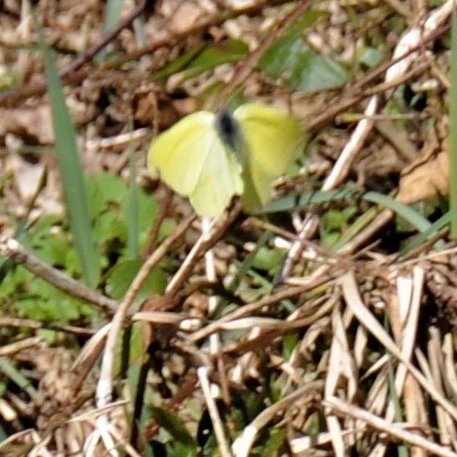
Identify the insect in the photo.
Gonepteryx rhamni
